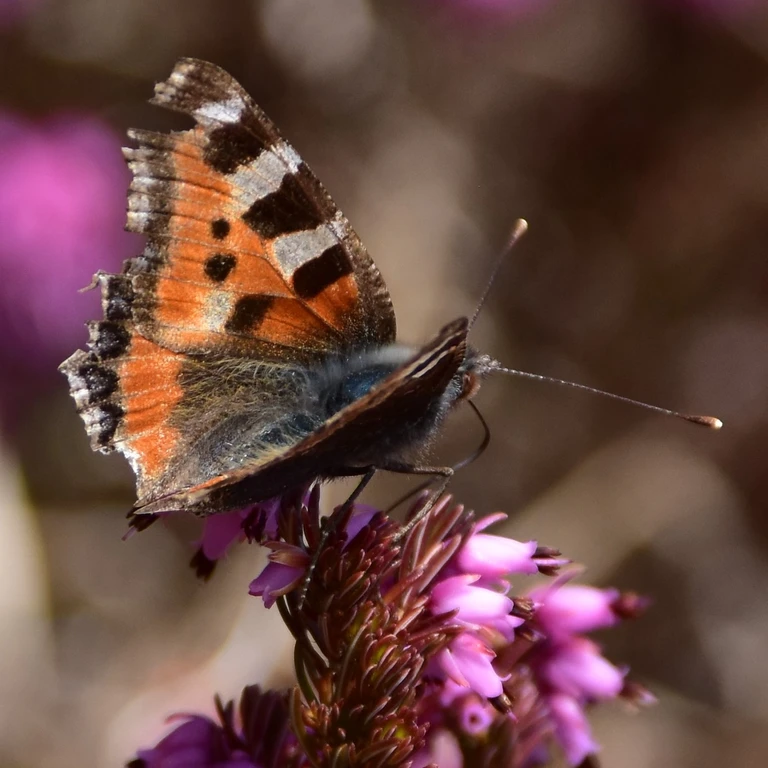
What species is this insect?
Aglais urticae
